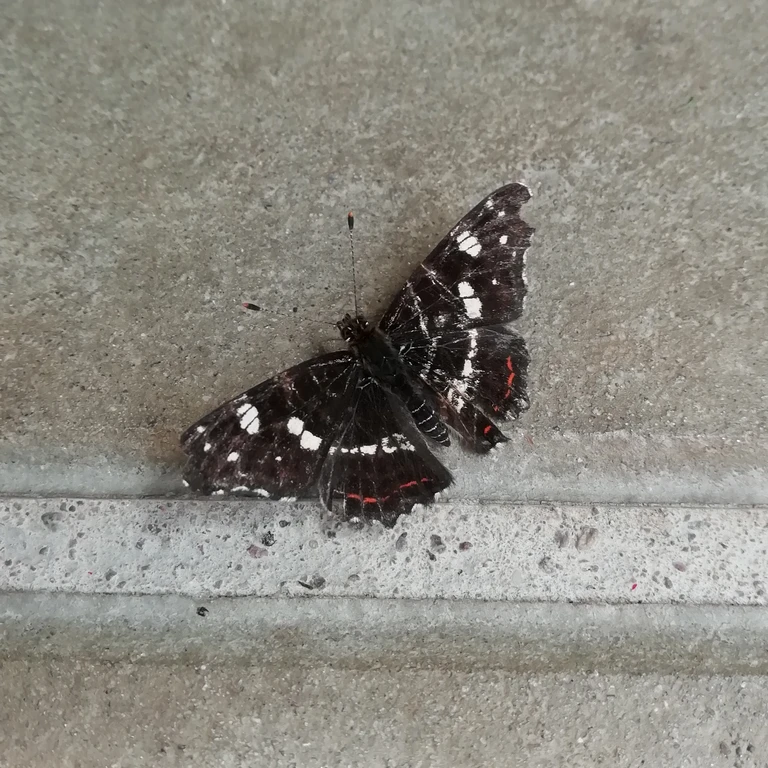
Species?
Araschnia levana
